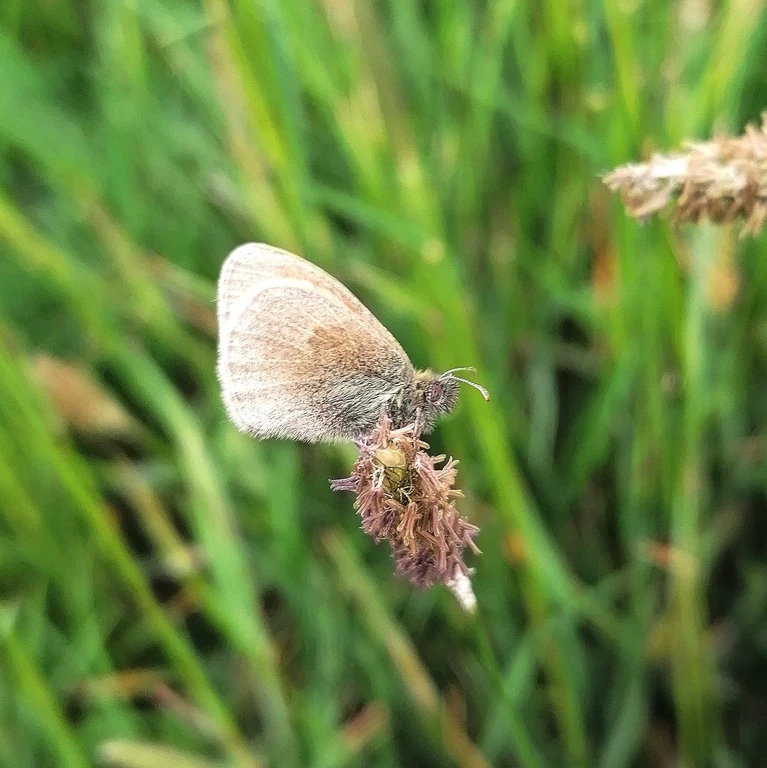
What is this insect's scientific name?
Coenonympha pamphilus
